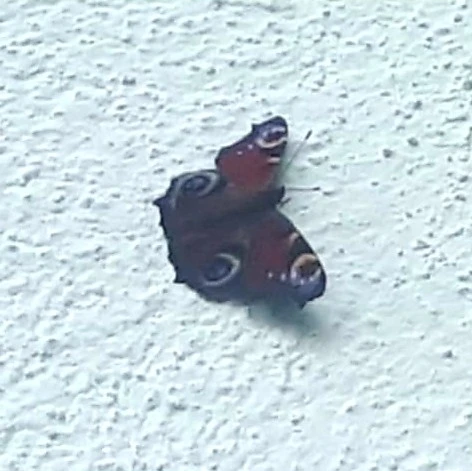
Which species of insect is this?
Aglais io
